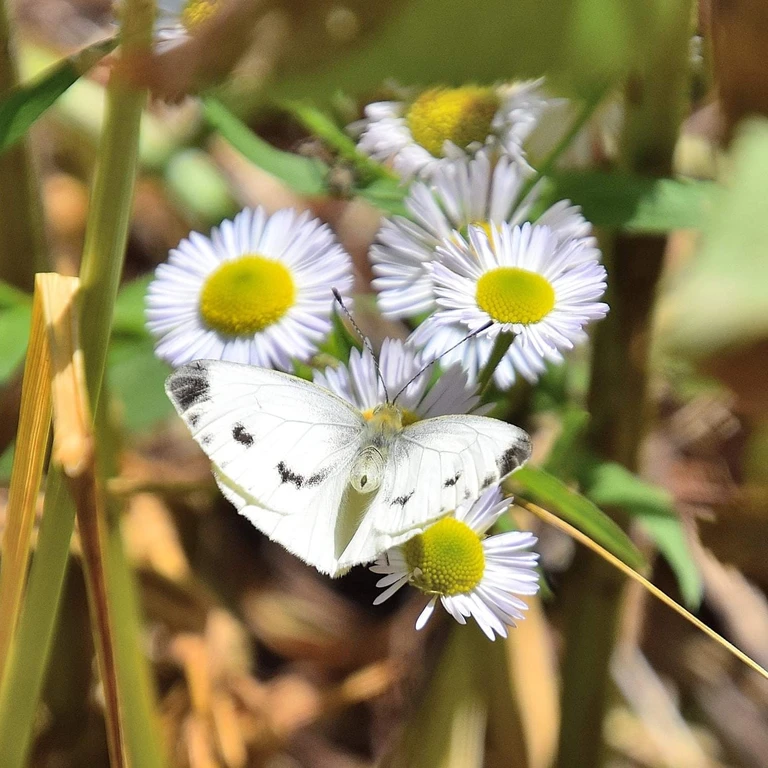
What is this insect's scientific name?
Pieris napi
